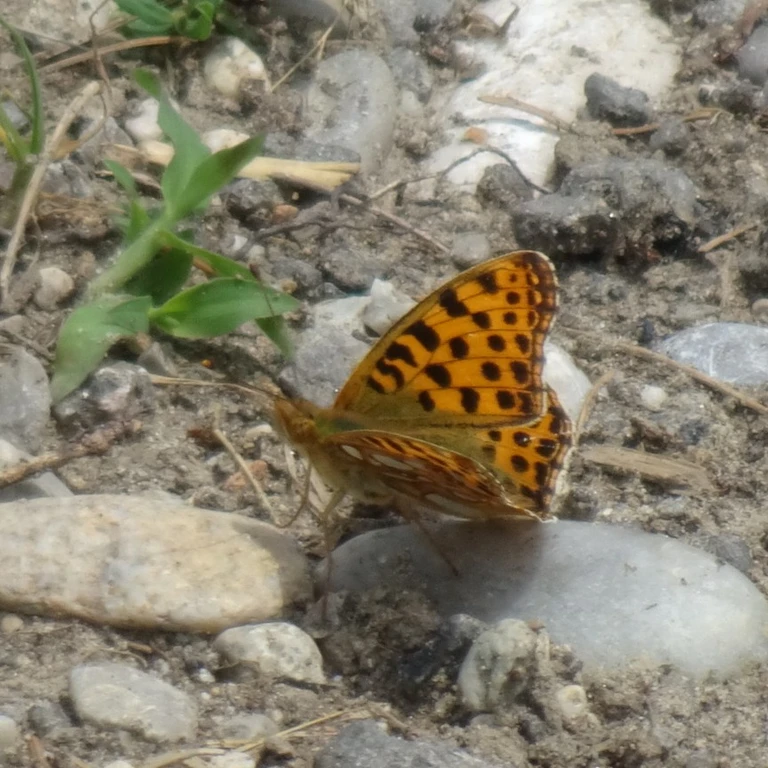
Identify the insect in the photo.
Issoria lathonia
